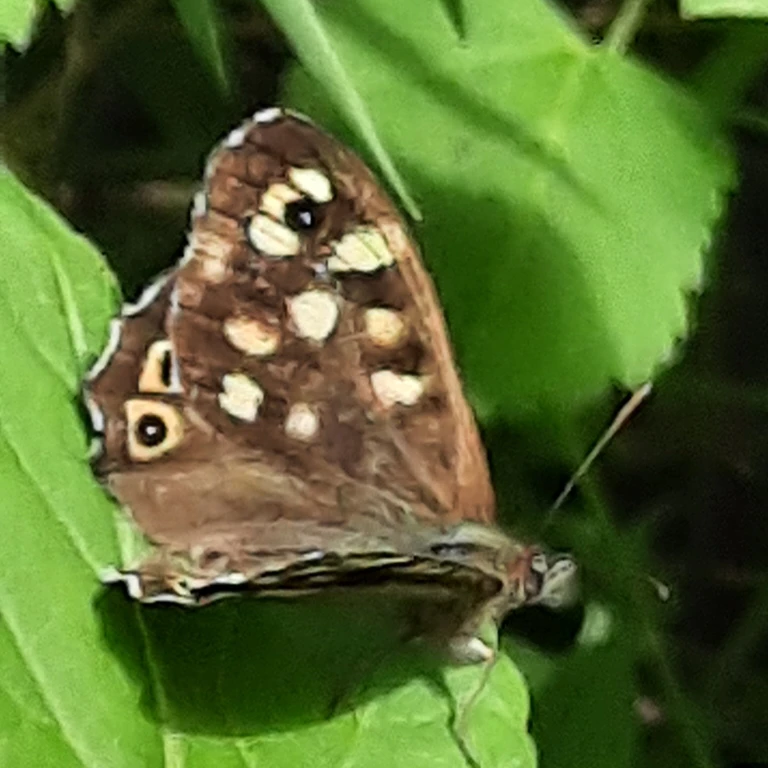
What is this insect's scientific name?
Pararge aegeria
